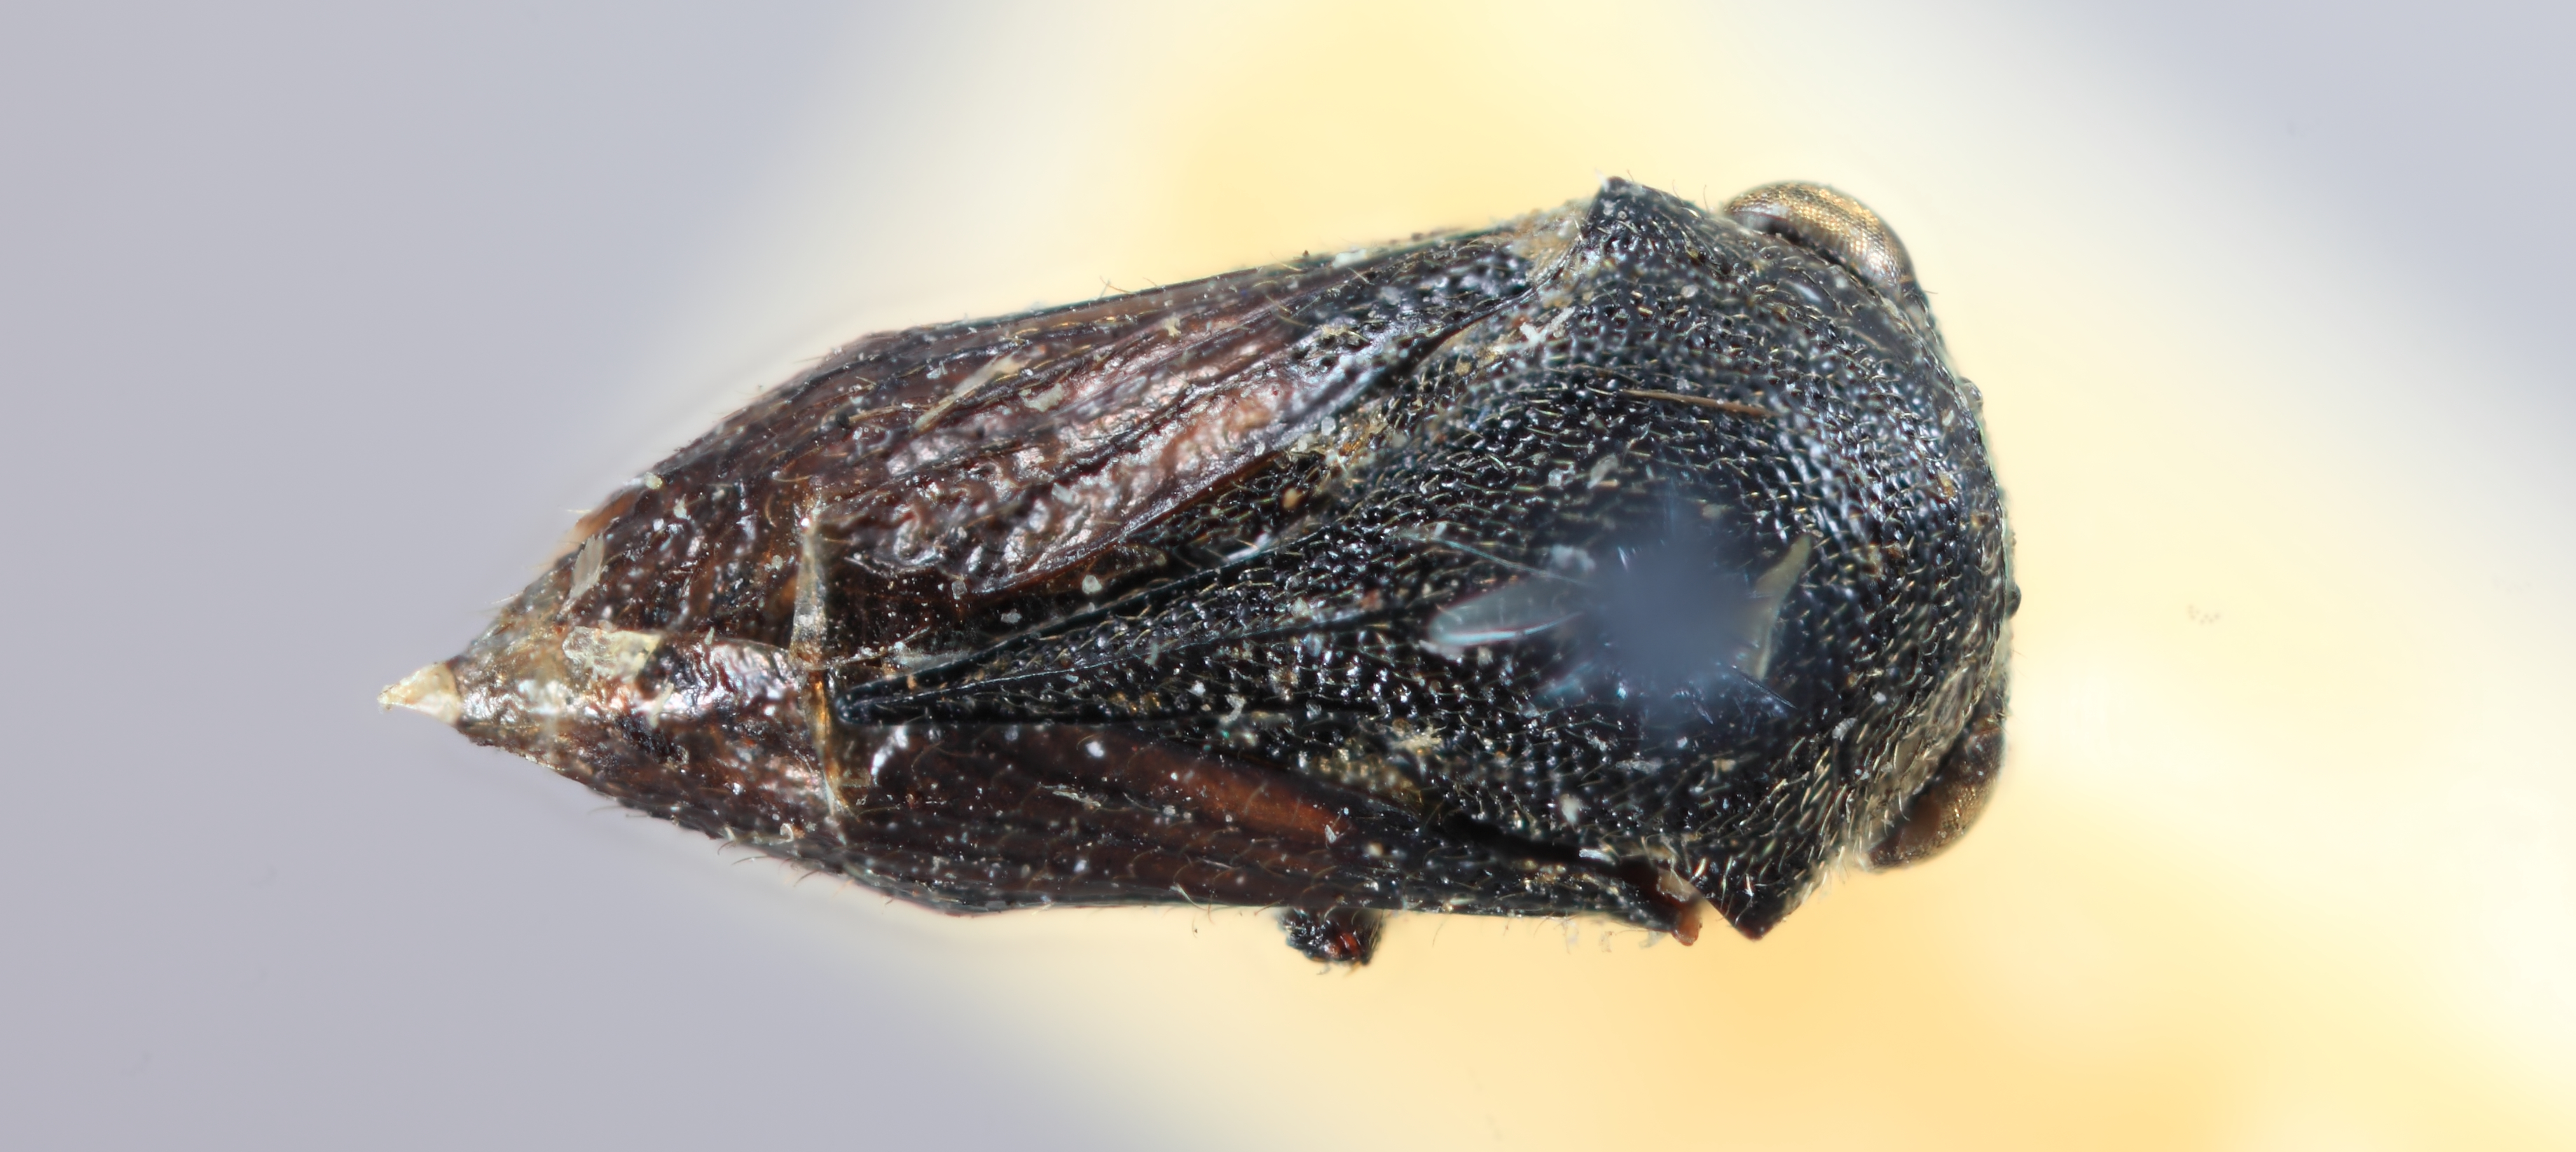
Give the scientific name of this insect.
Gargara minuta
